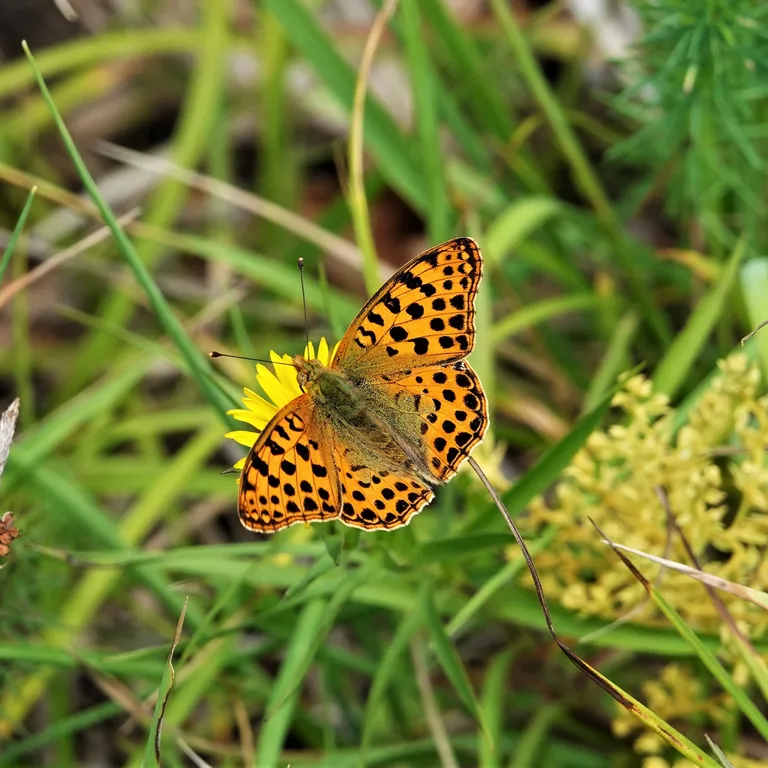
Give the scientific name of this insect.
Issoria lathonia
